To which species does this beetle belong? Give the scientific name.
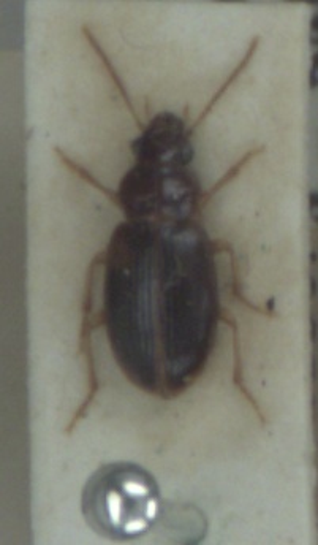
Bradycellus sharpi
